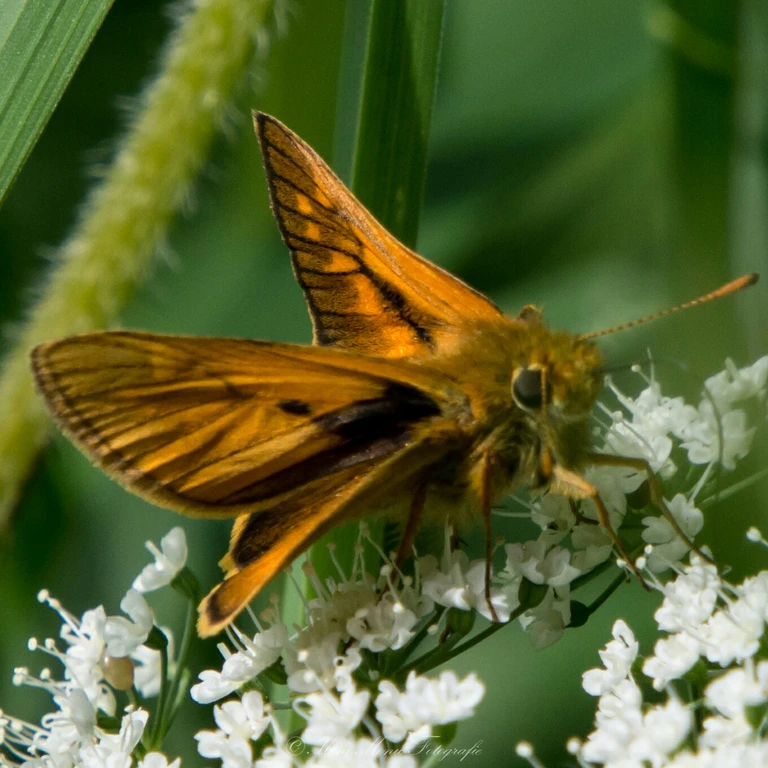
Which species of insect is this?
Ochlodes sylvanus (also Ochlodes venata)
